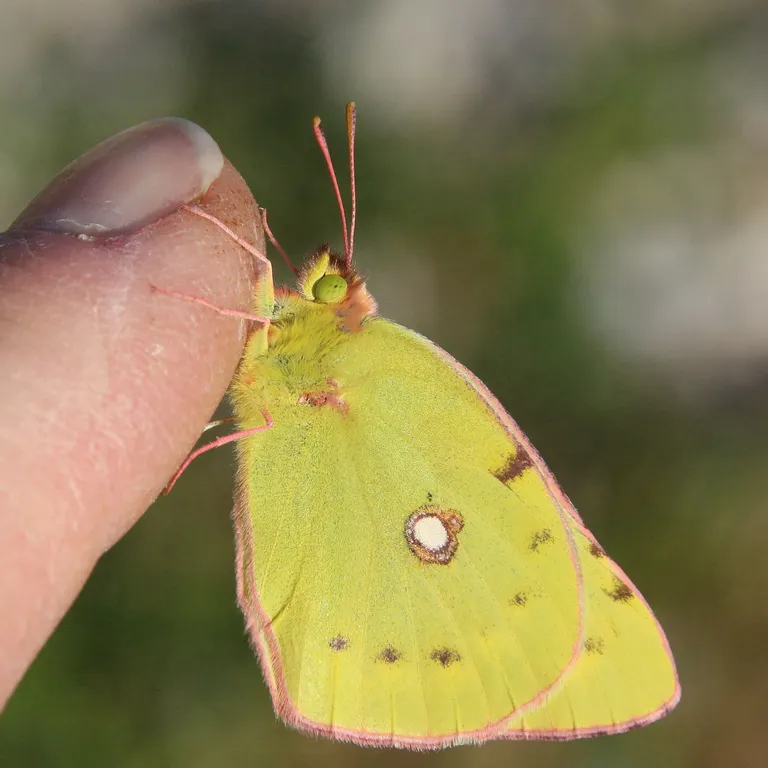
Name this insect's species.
Colias croceus
